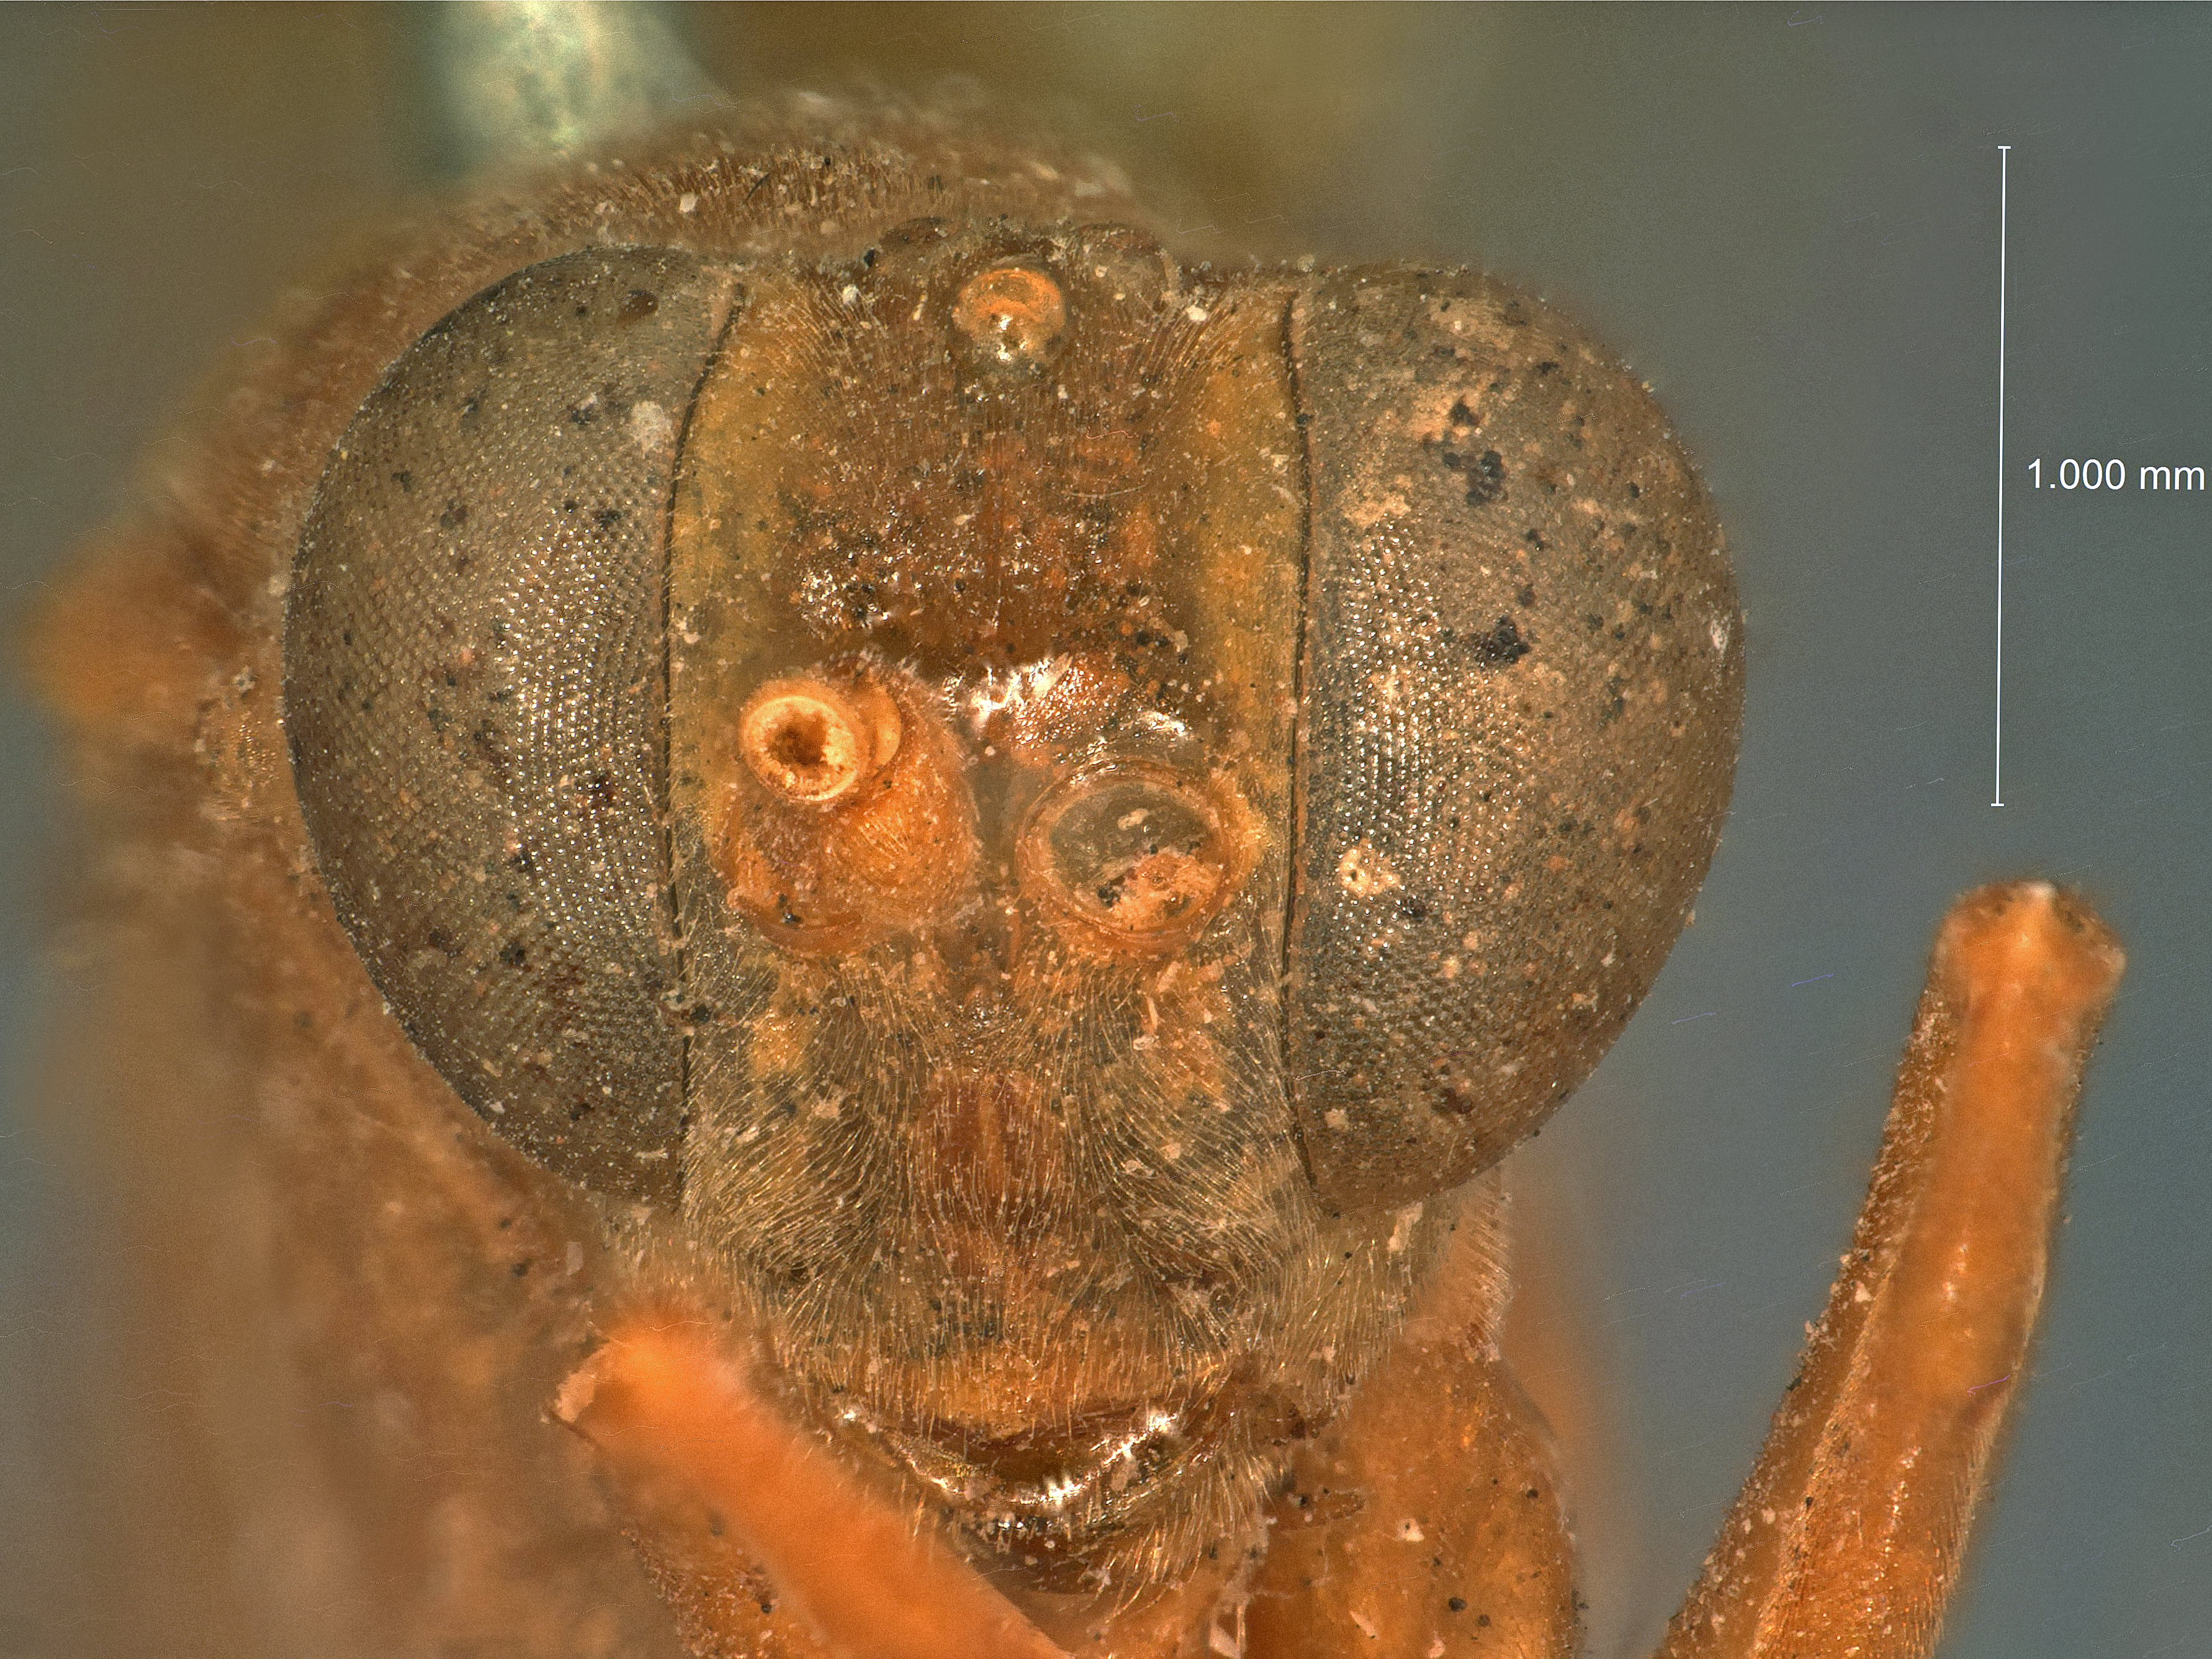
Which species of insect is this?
Cryptopteryx columbianus
